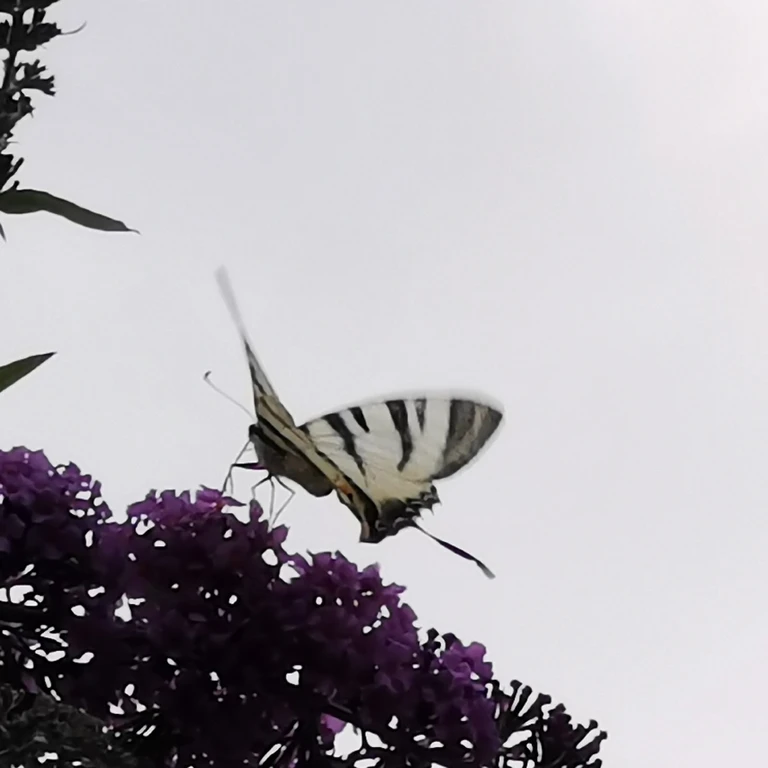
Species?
Iphiclides podalirius
